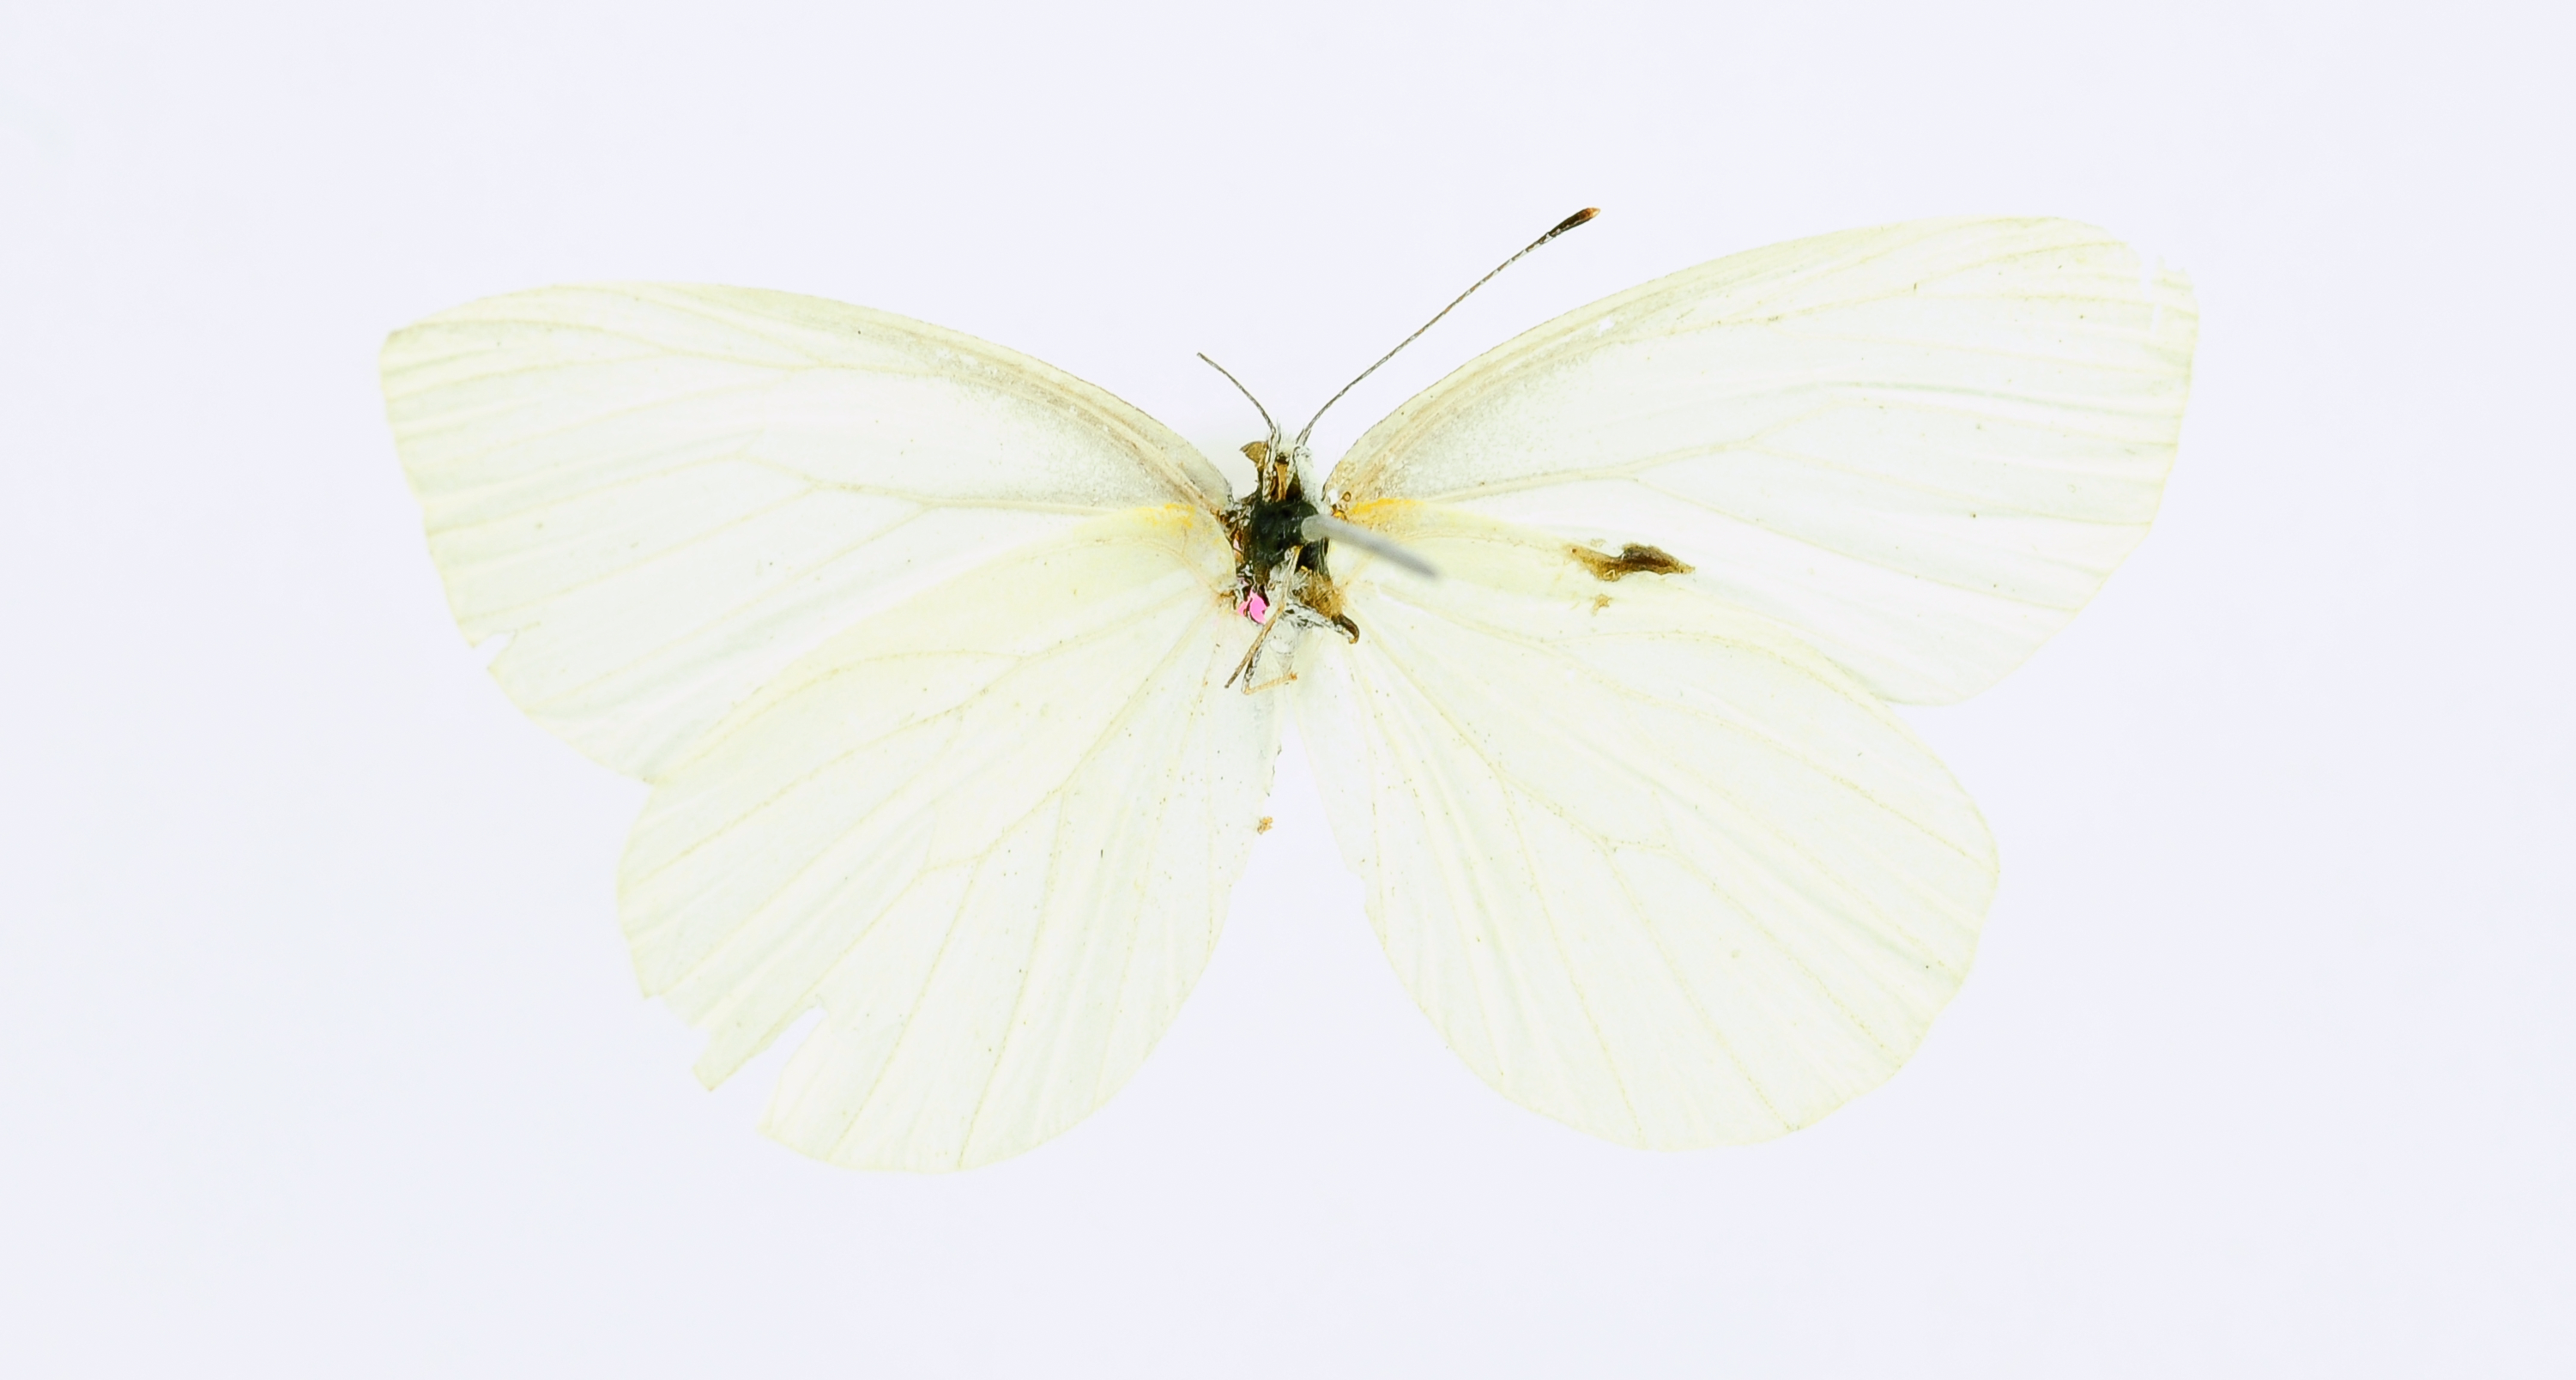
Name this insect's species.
Pieris cruciferarum
